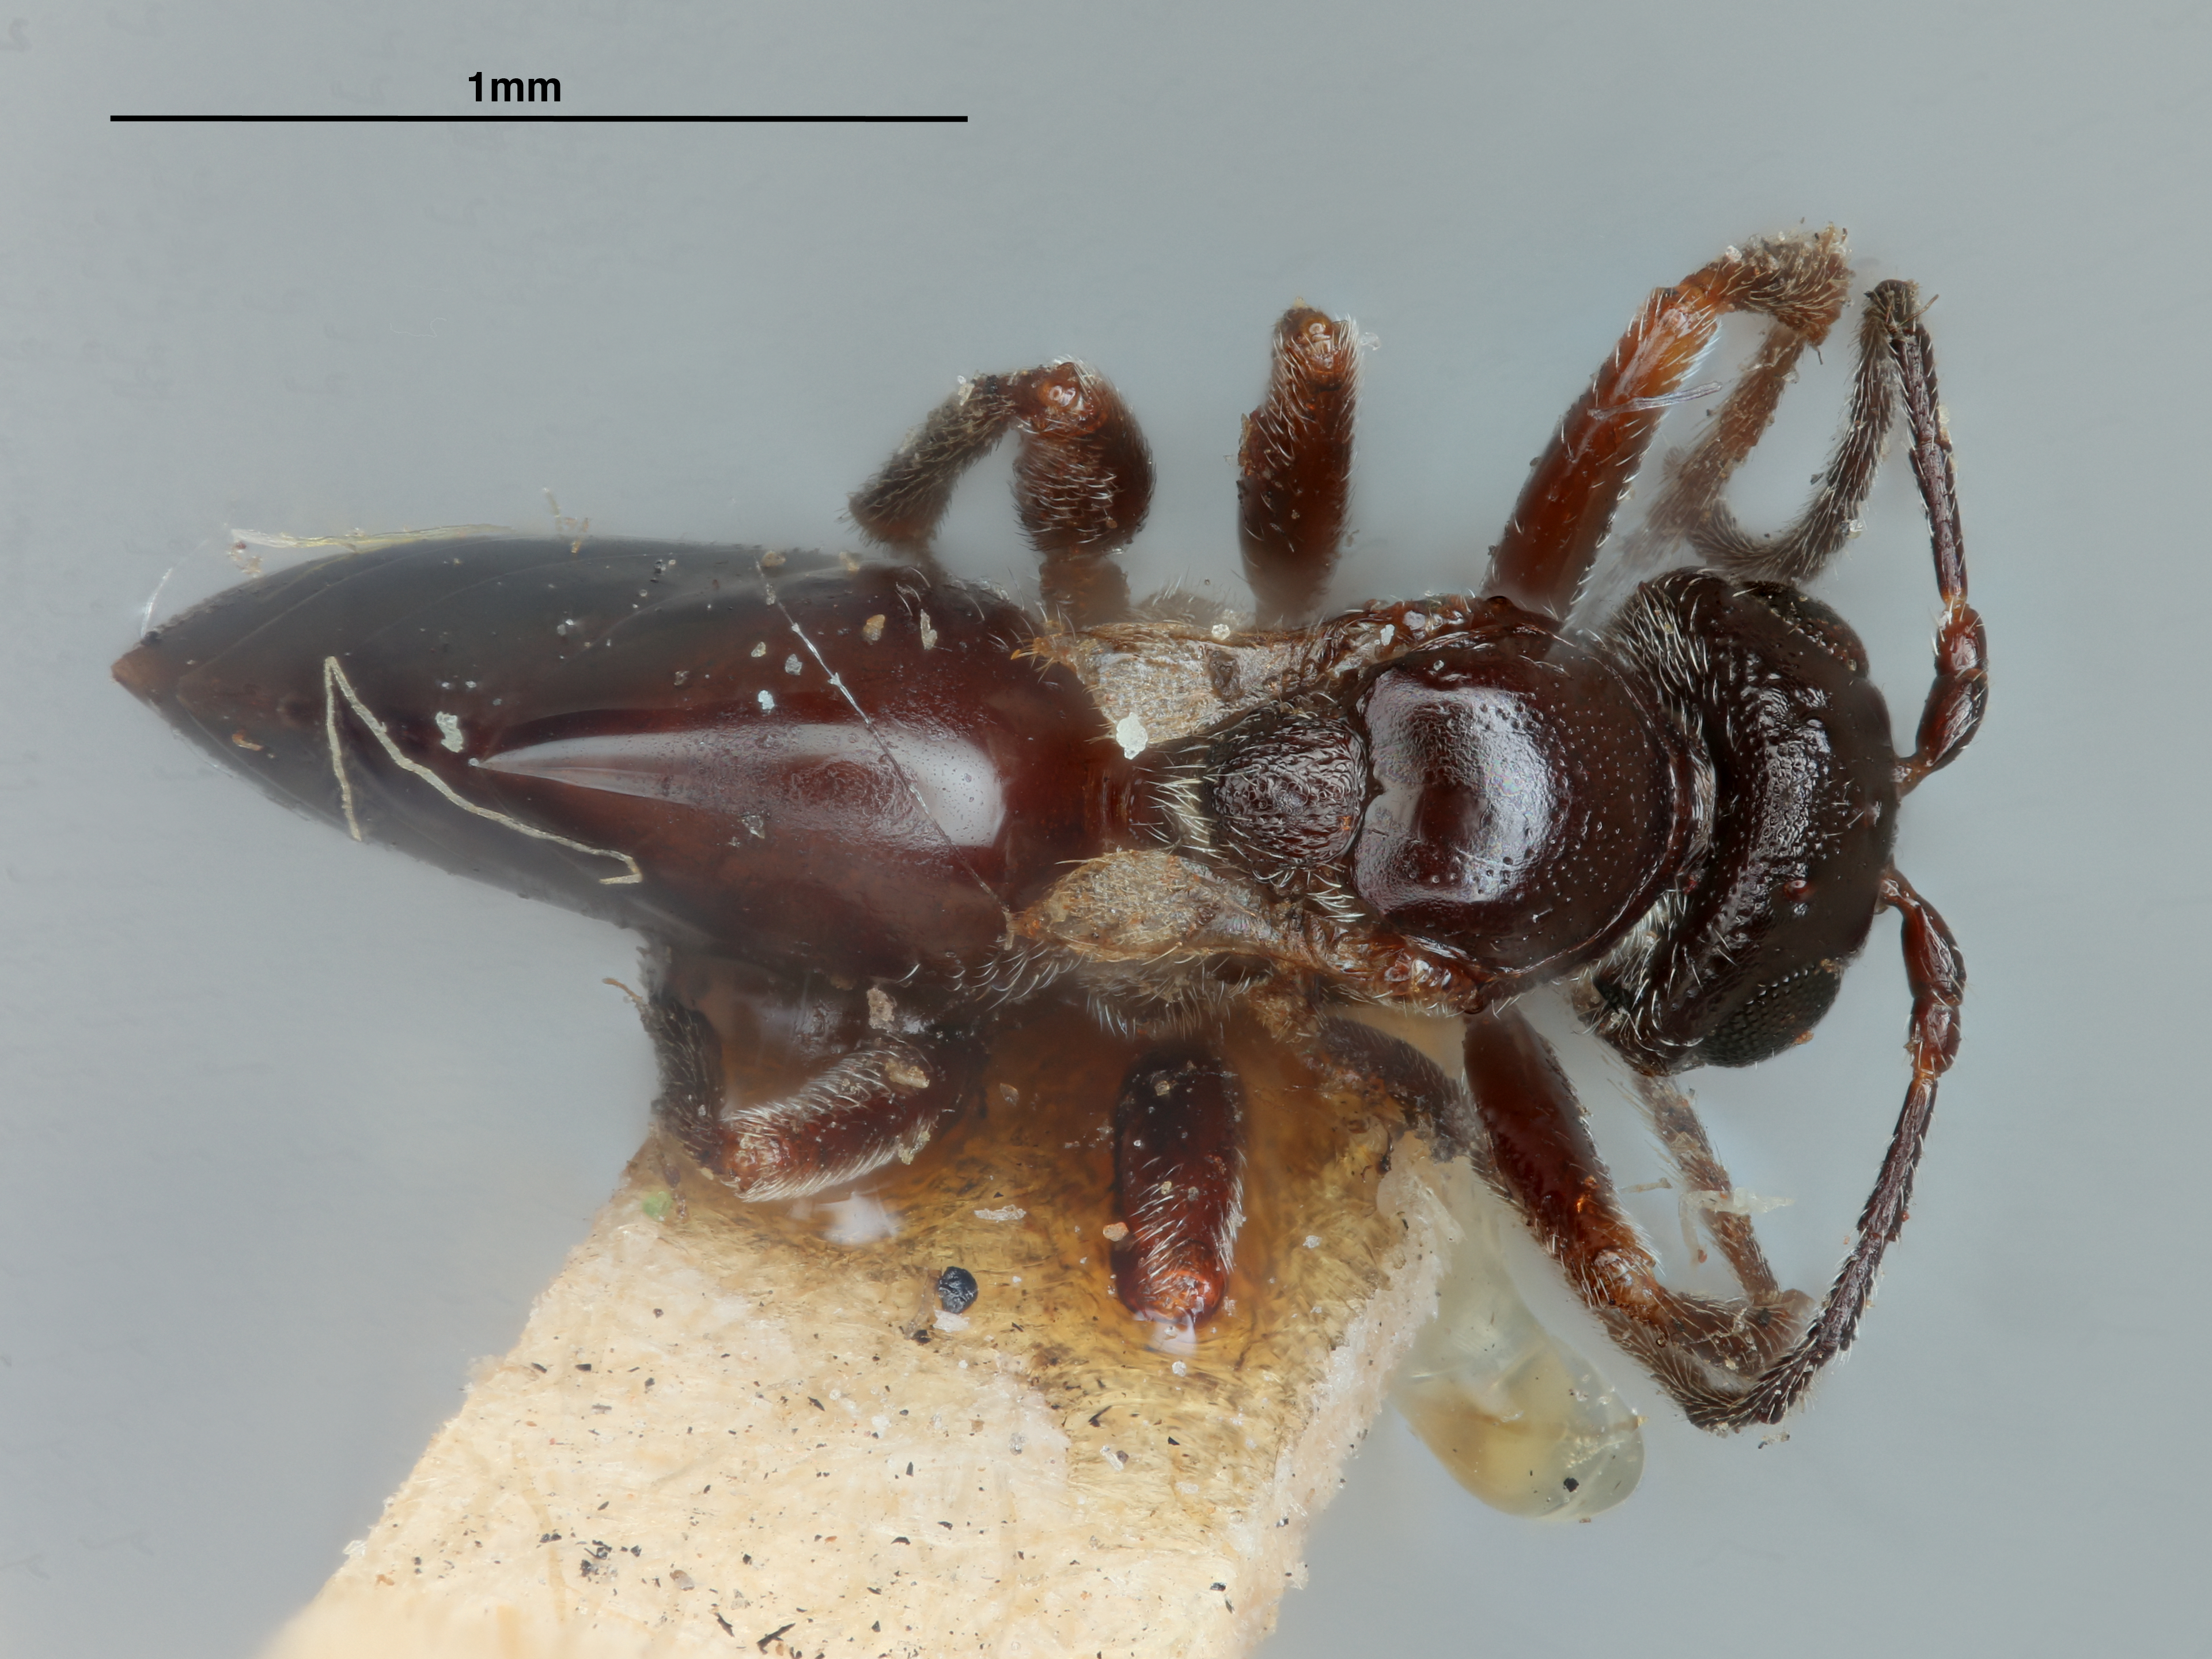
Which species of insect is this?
Xystoteras volutellae
